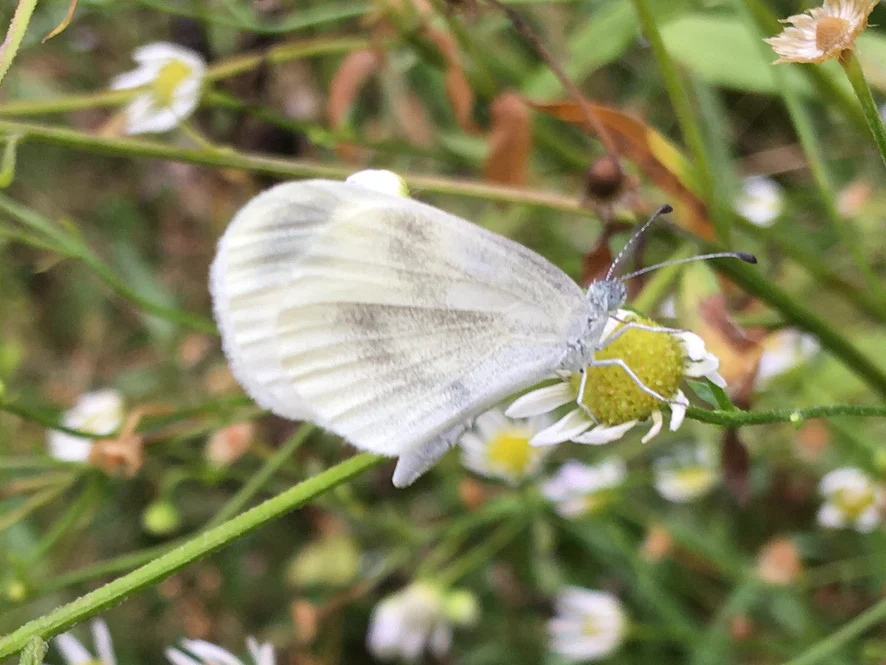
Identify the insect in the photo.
Leptidea sinapis/juvernica
